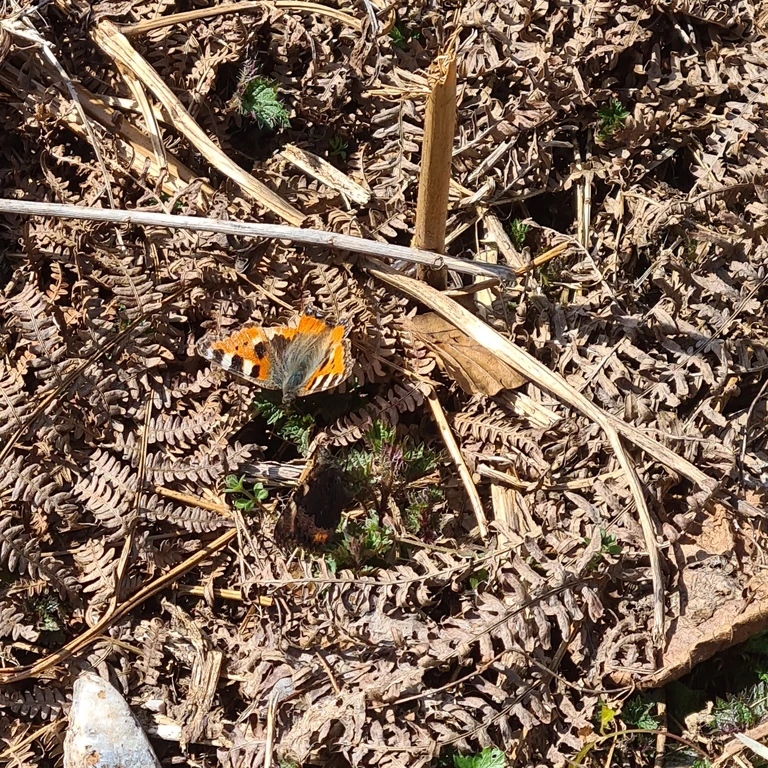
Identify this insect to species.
Aglais urticae
